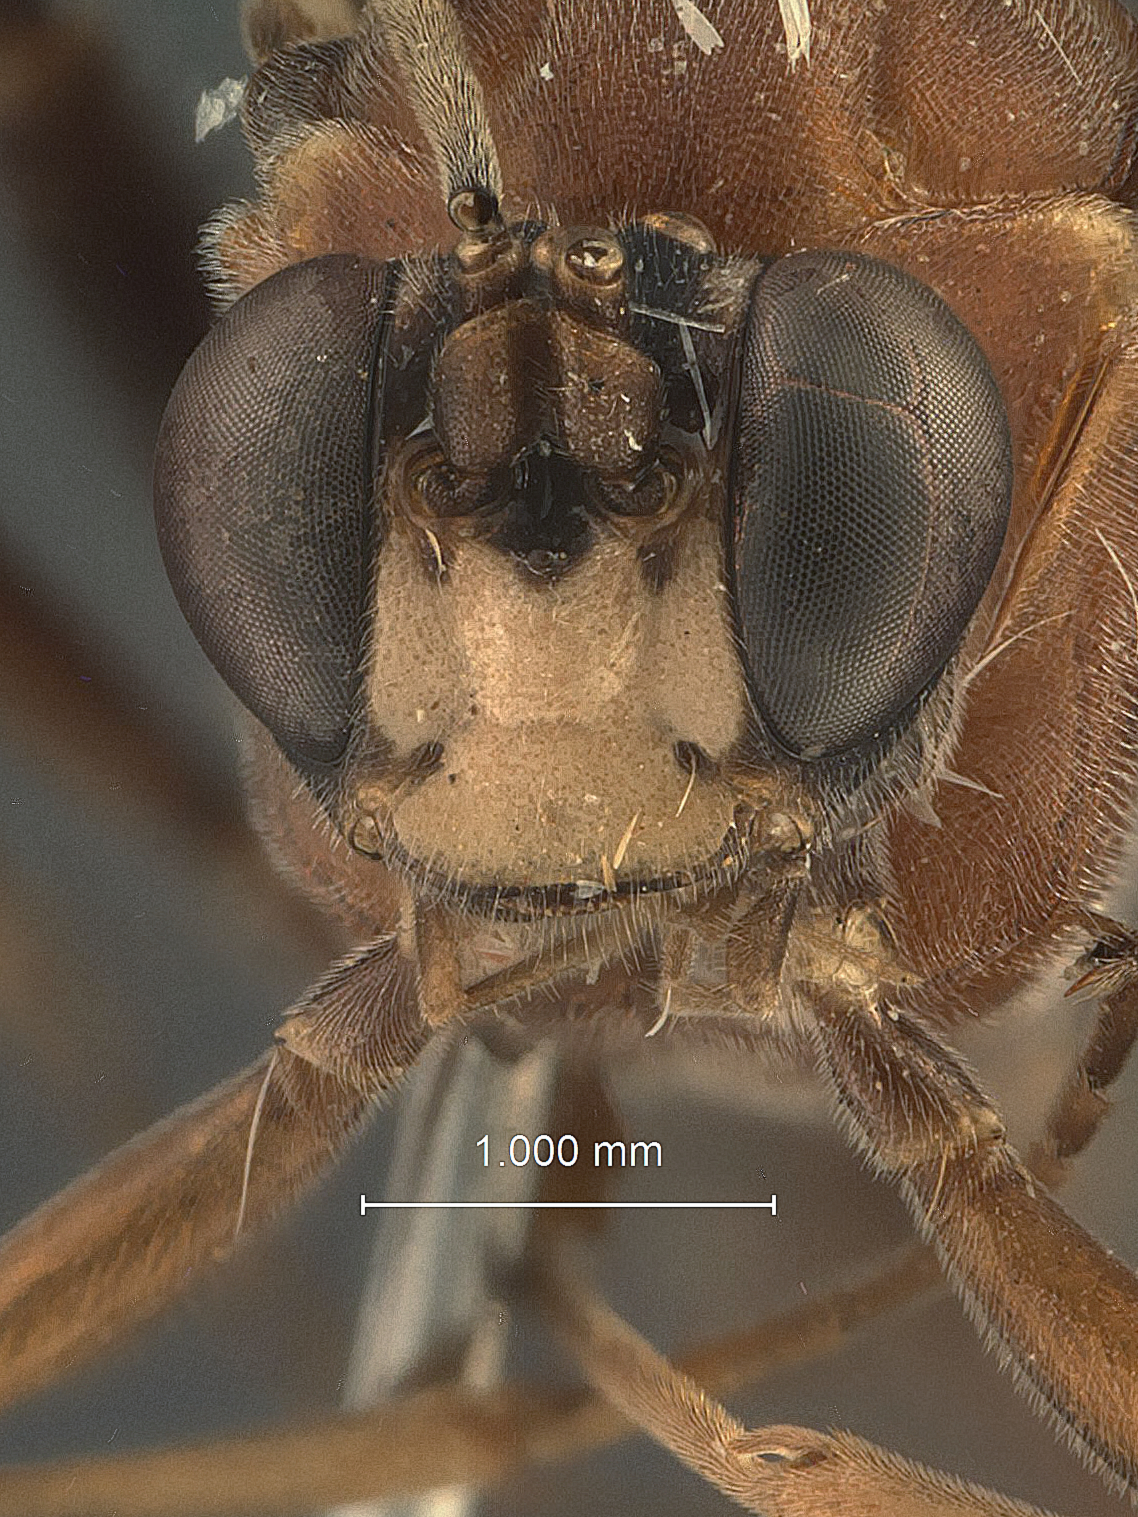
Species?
Rhadinadontops natalensis
